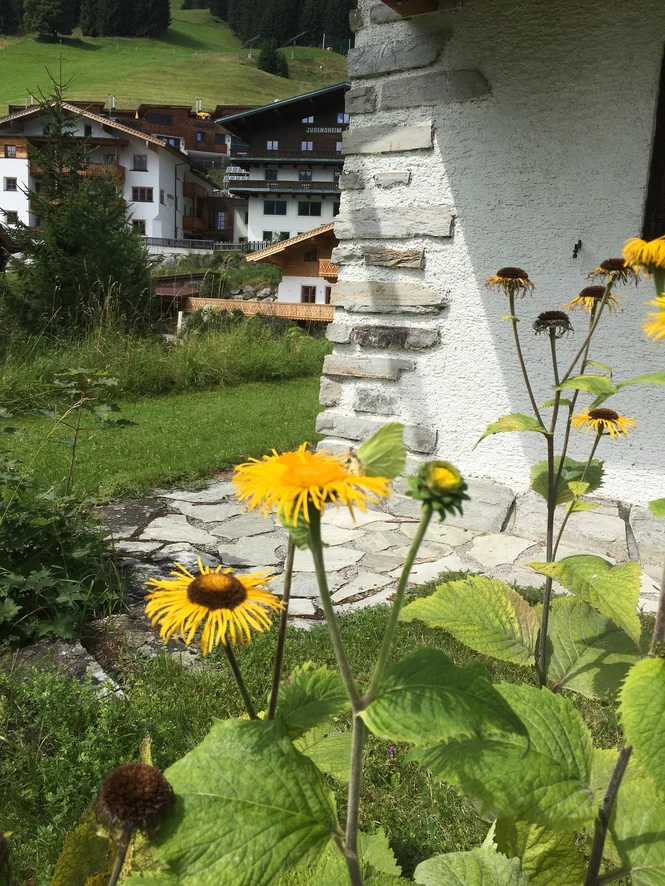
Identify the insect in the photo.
Gonepteryx rhamni
